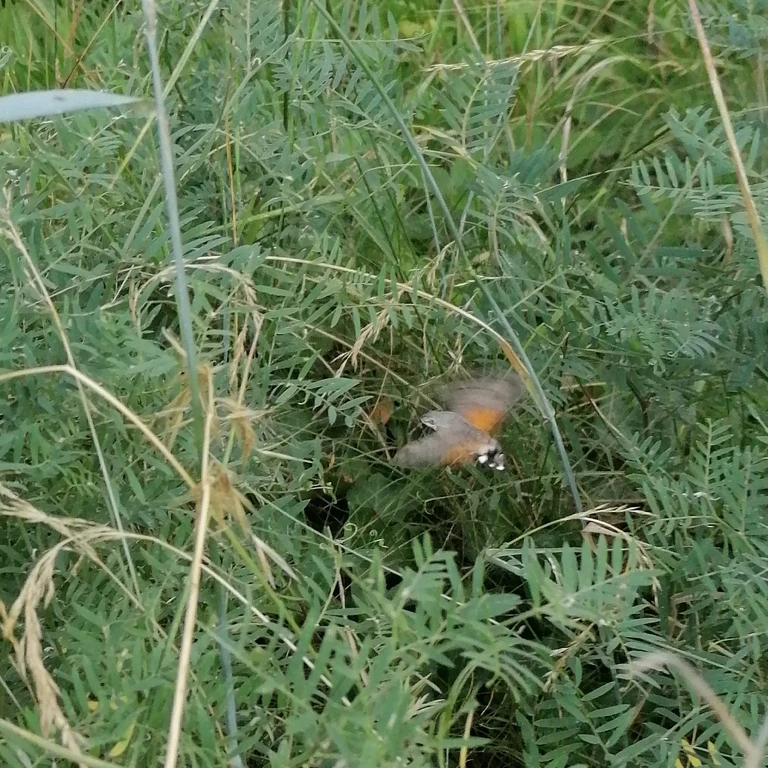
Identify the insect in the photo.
Macroglossum stellatarum
